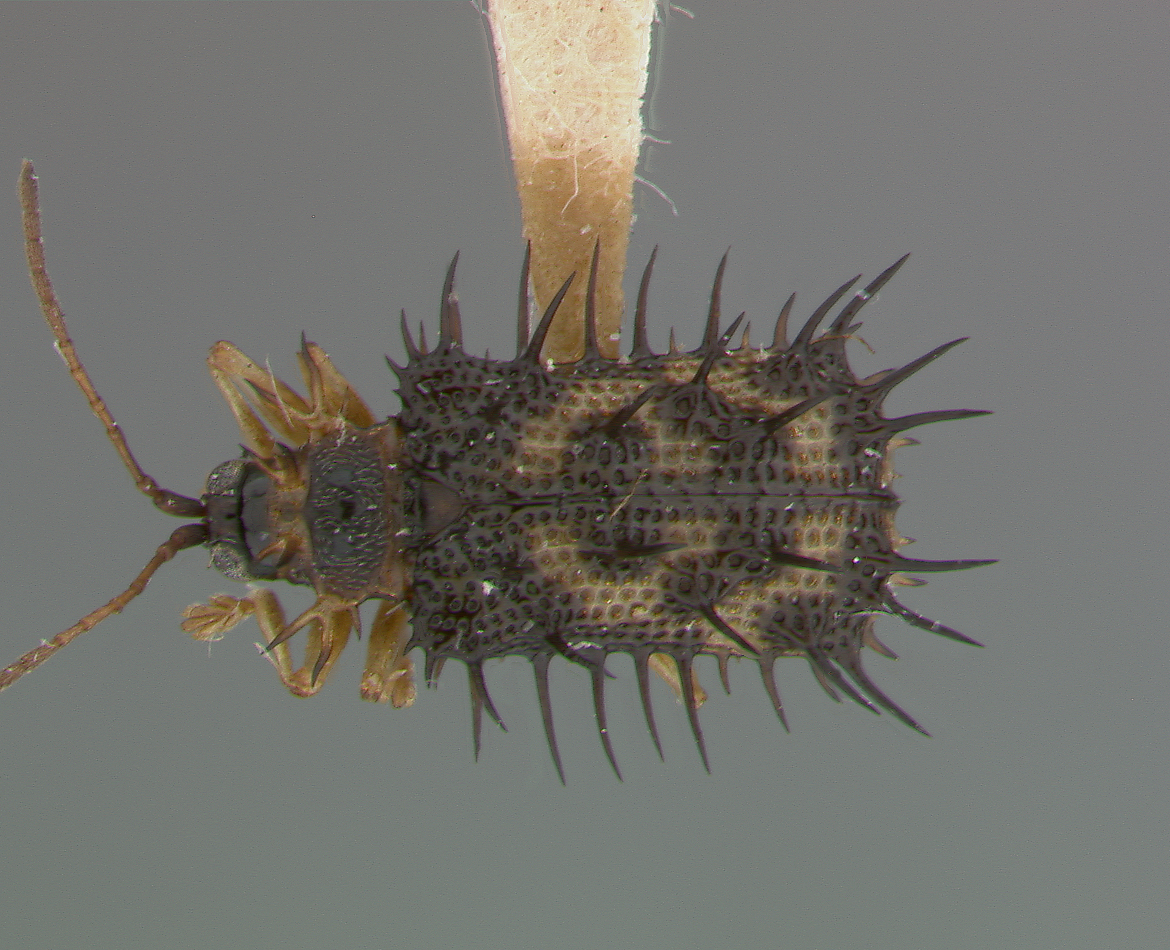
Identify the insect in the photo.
Dactylispa approximata
